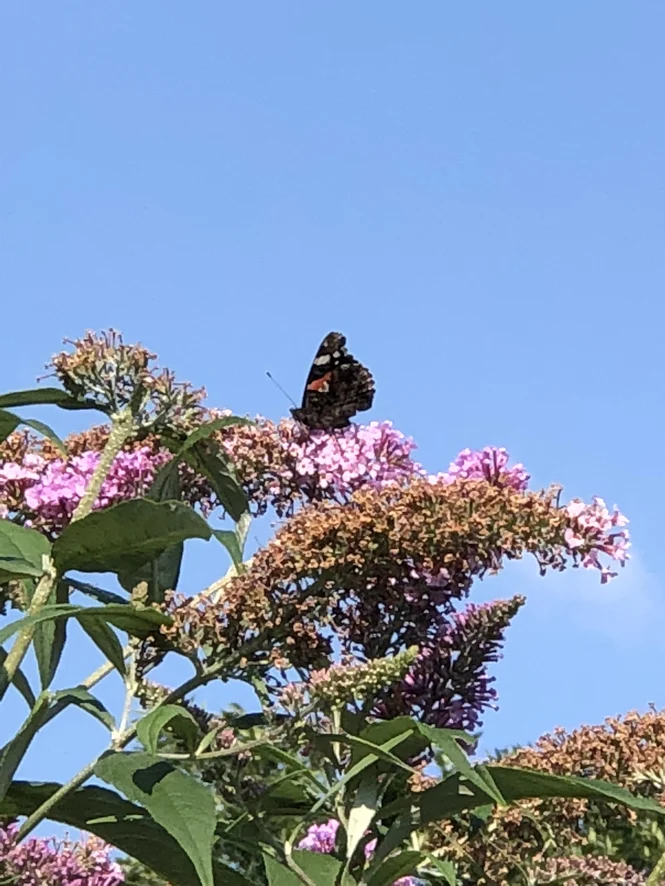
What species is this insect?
Vanessa atalanta
